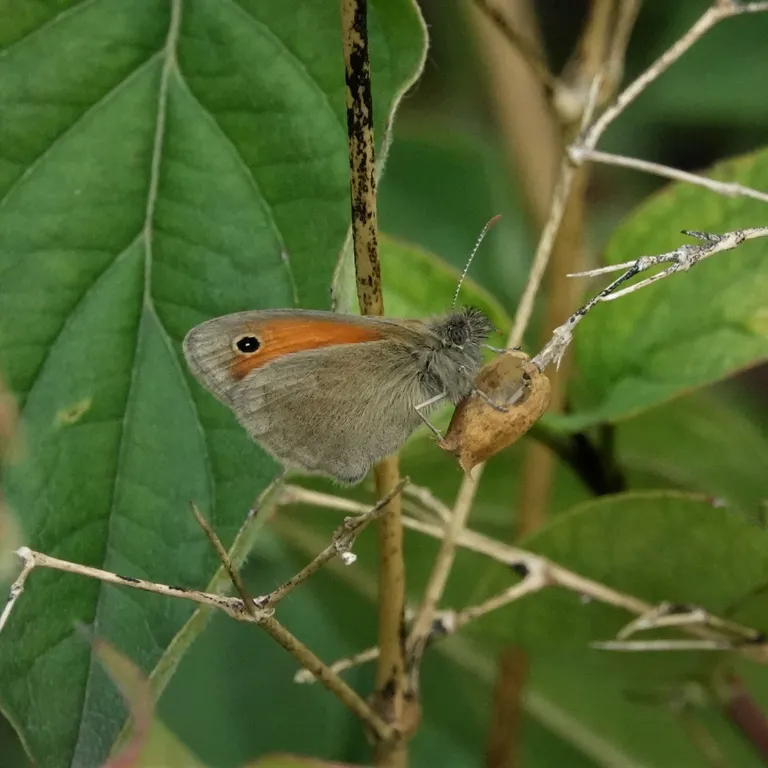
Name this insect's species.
Coenonympha pamphilus
